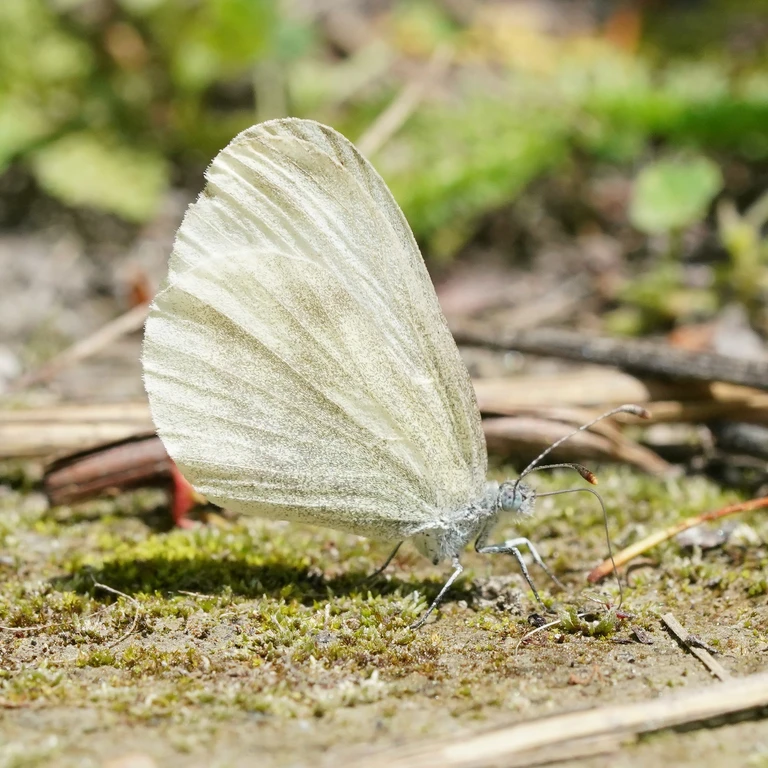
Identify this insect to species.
Leptidea sinapis/juvernica
